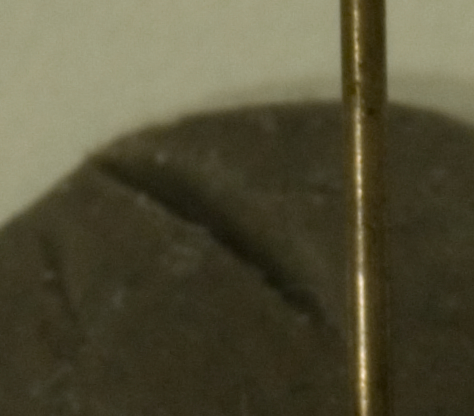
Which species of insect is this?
Pheidole rinae
